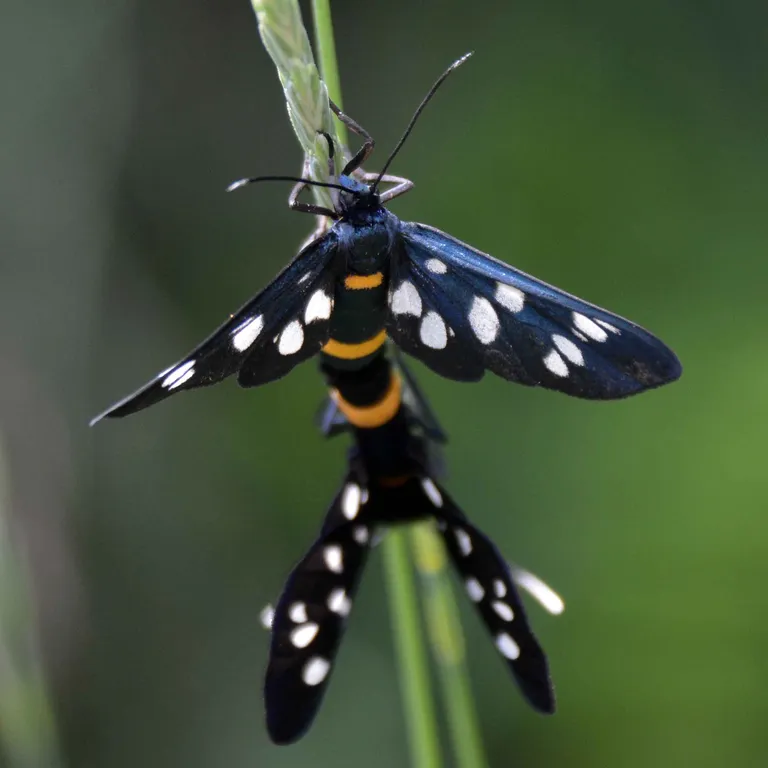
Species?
Amata phegea
